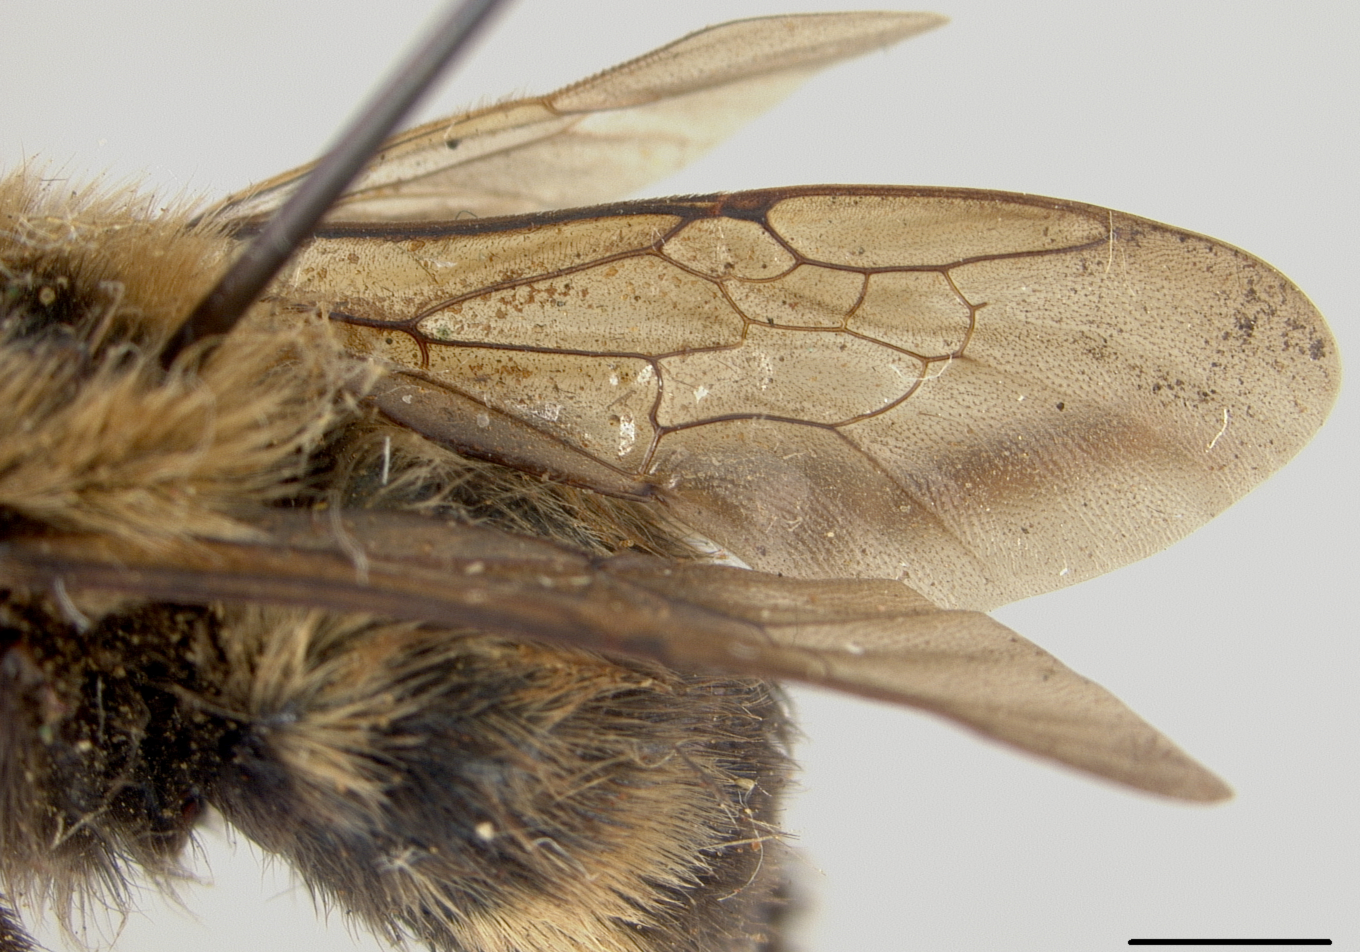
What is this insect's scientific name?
Psithyrus sololensis
